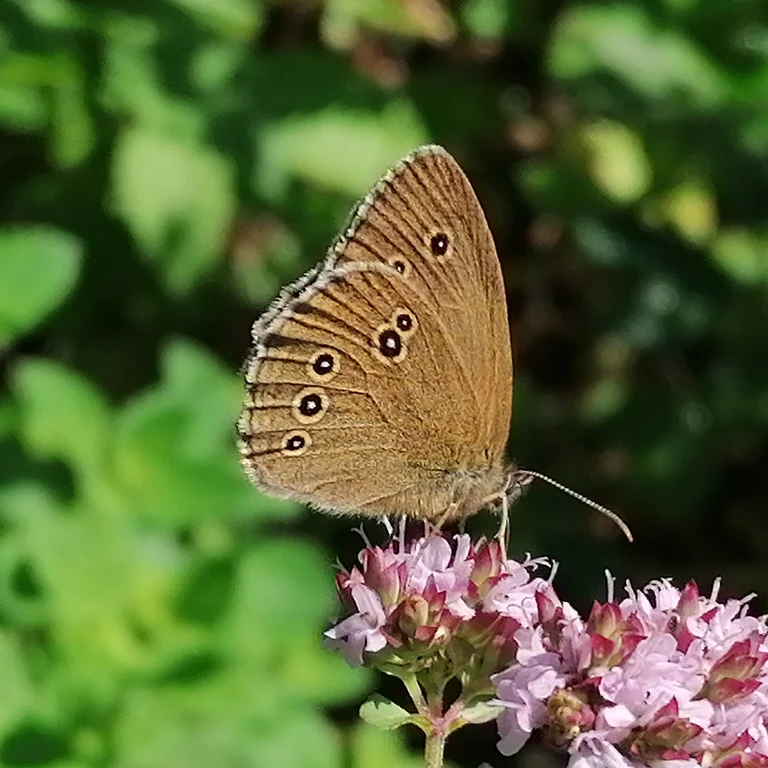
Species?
Aphantopus hyperantus
